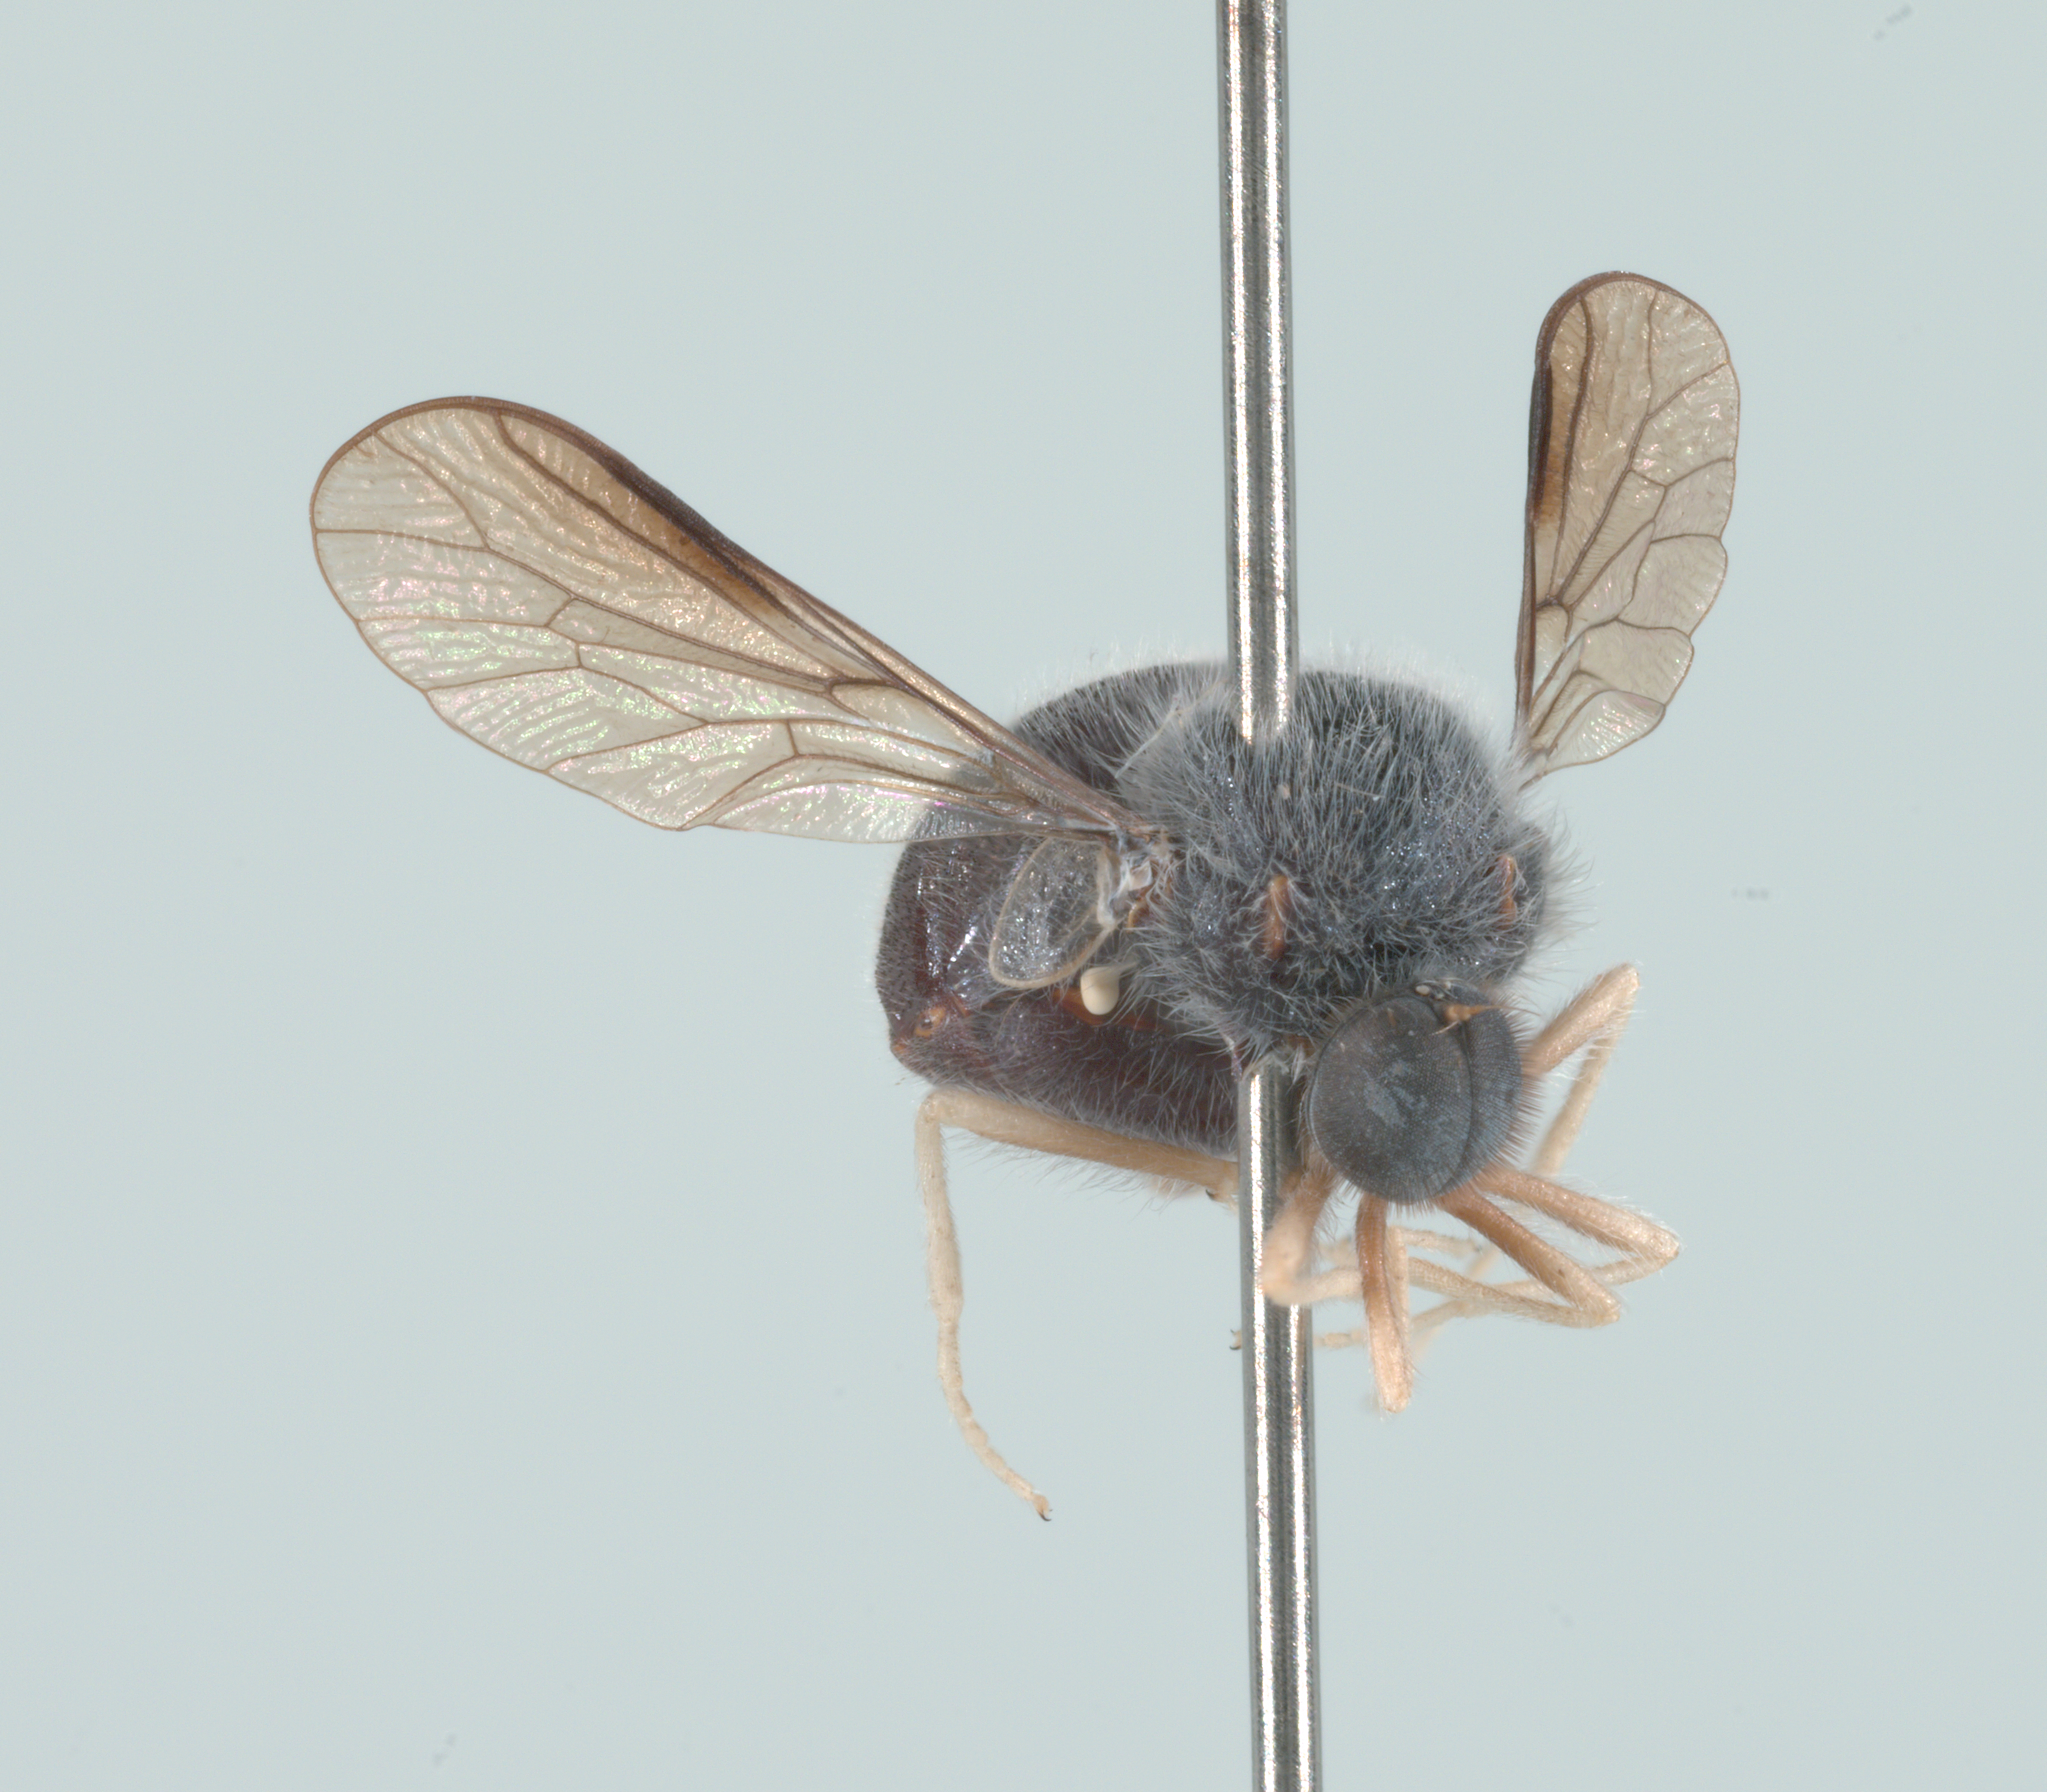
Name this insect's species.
Turbopsebius sulphuripes
